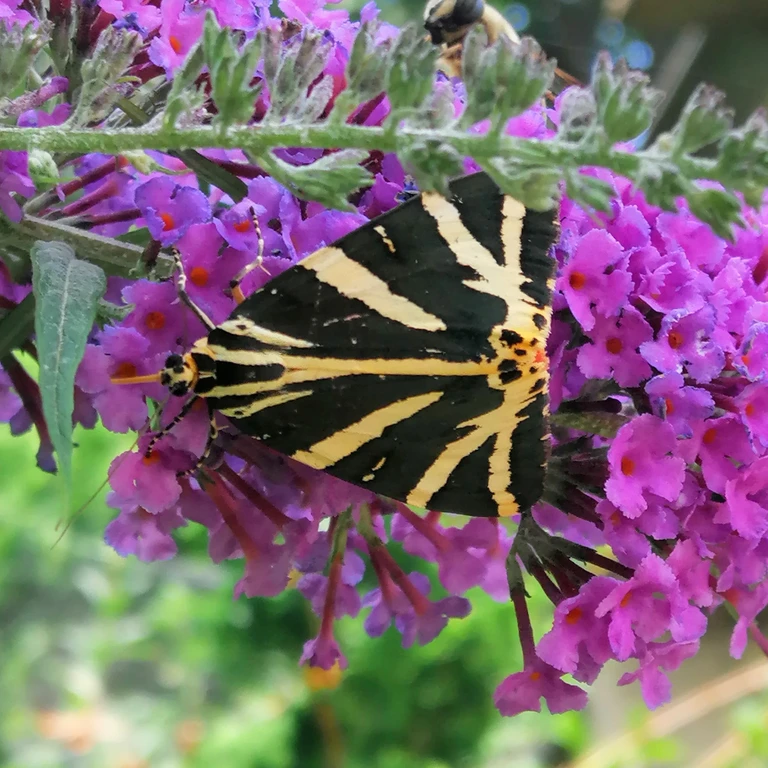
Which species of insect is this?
Euplagia quadripunctaria
